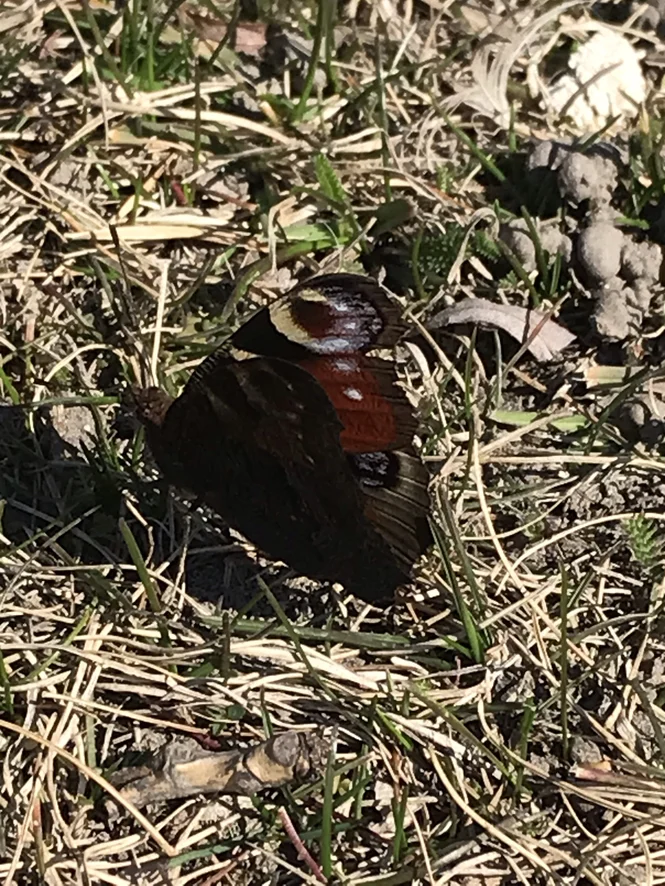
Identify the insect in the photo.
Aglais io
